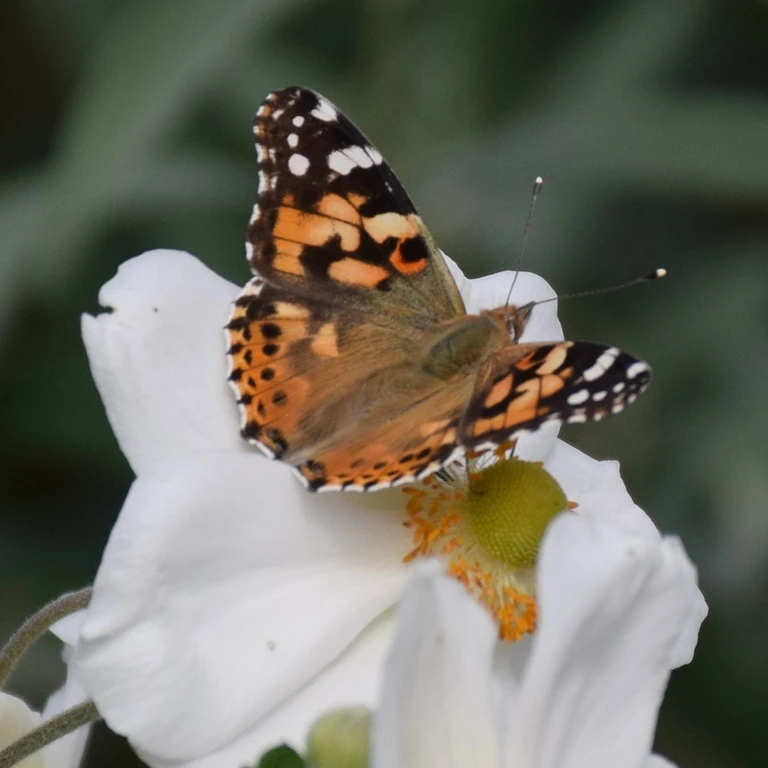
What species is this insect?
Vanessa cardui
